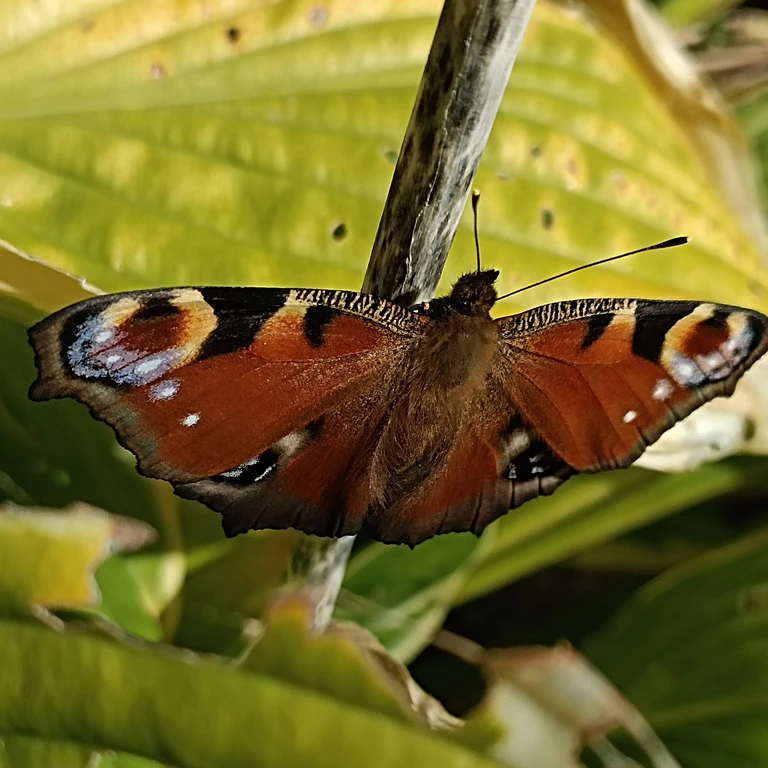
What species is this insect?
Aglais io
